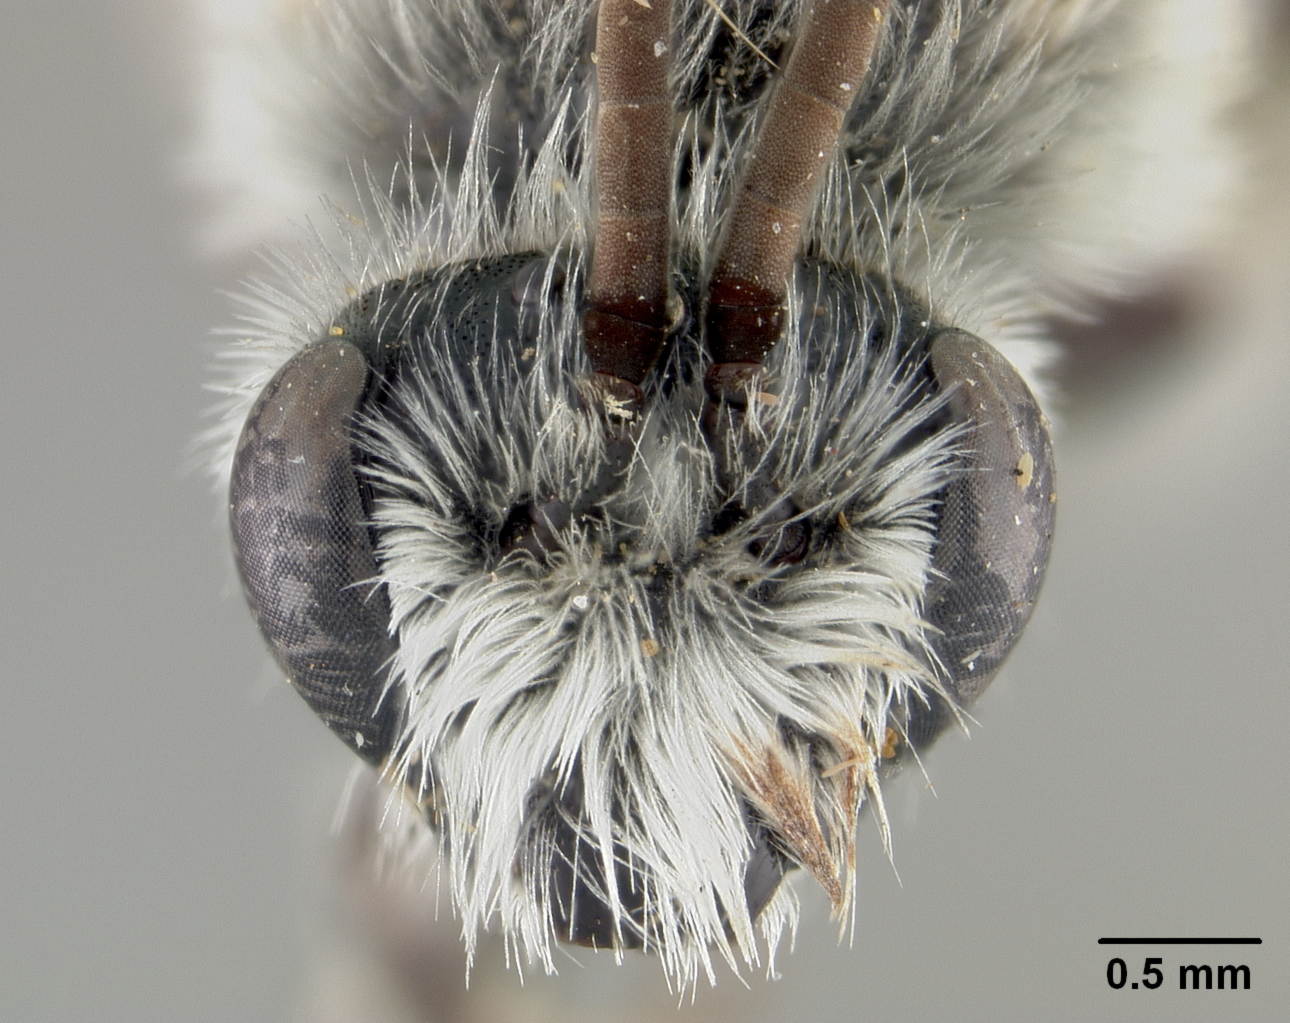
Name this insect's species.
Colletes salicicola
